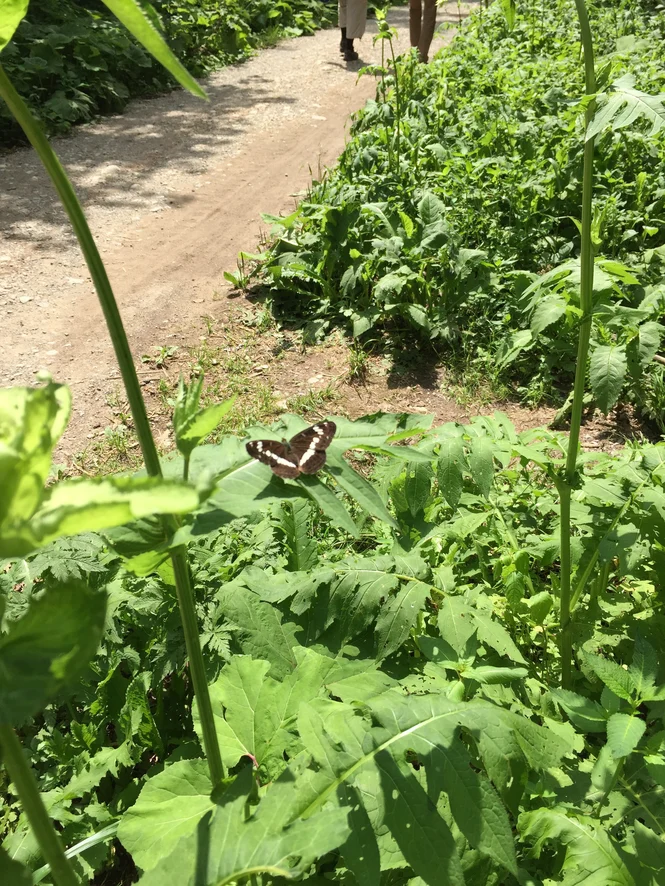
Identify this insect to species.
Limenitis camilla (also Ladoga camilla)
